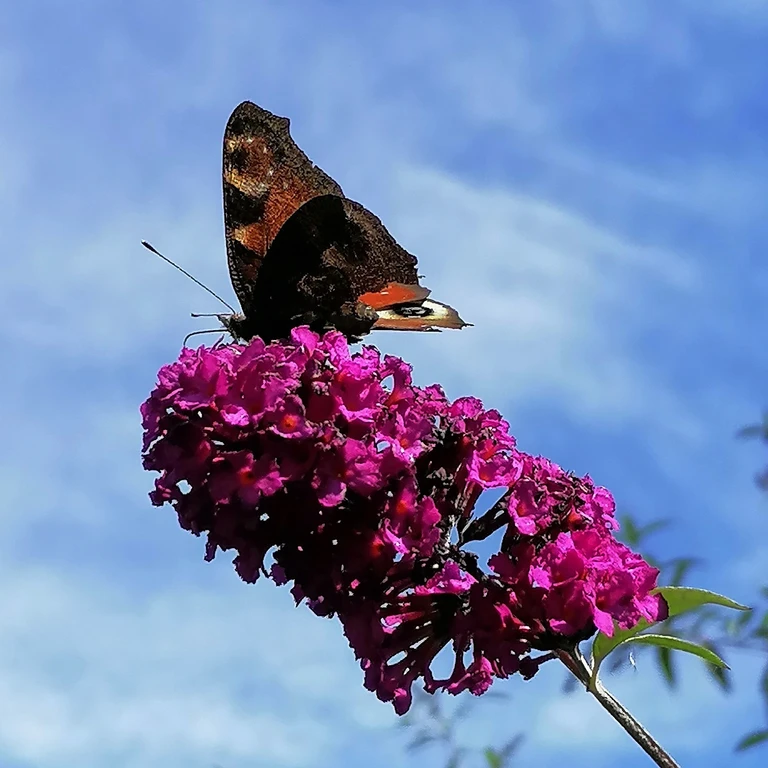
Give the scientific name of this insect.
Aglais io
